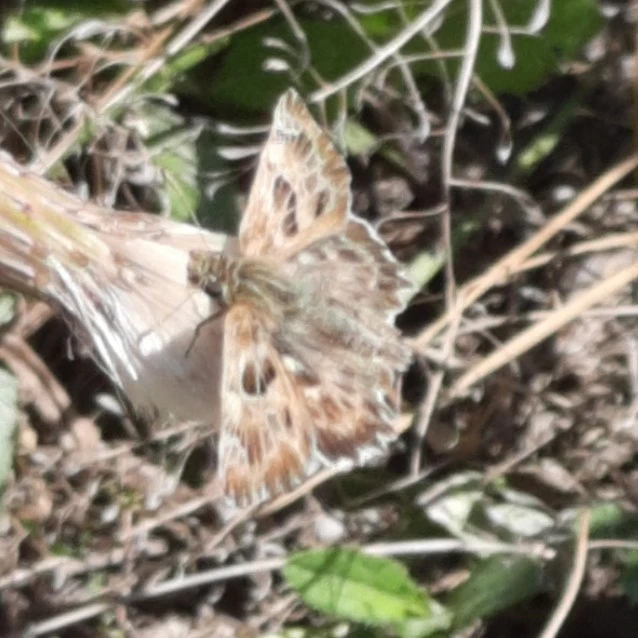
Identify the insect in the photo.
Carcharodus alceae
